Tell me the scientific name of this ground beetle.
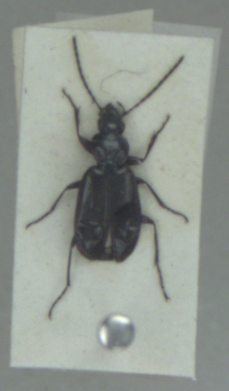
Agonum gracile
